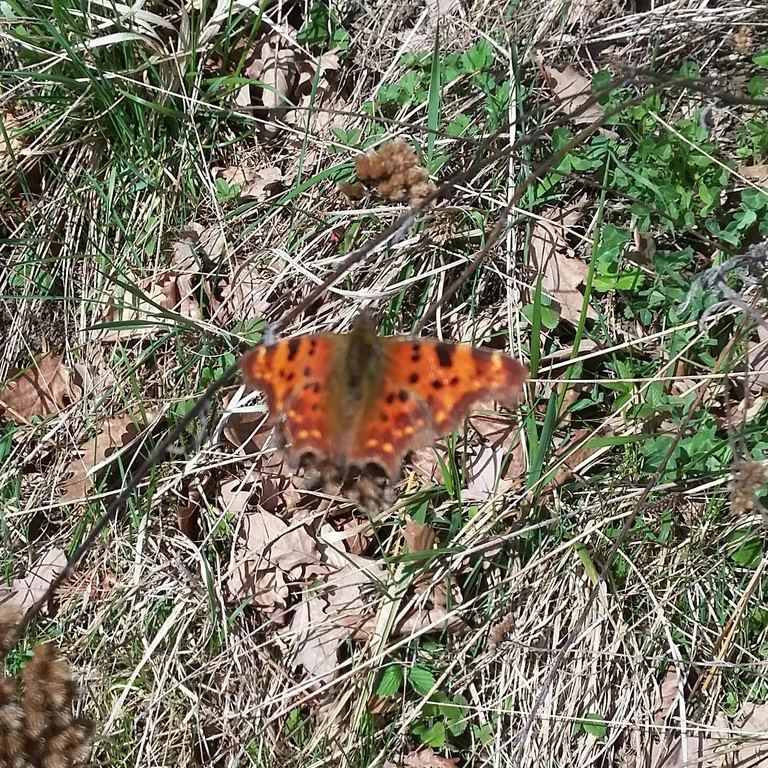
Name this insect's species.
Polygonia c-album
